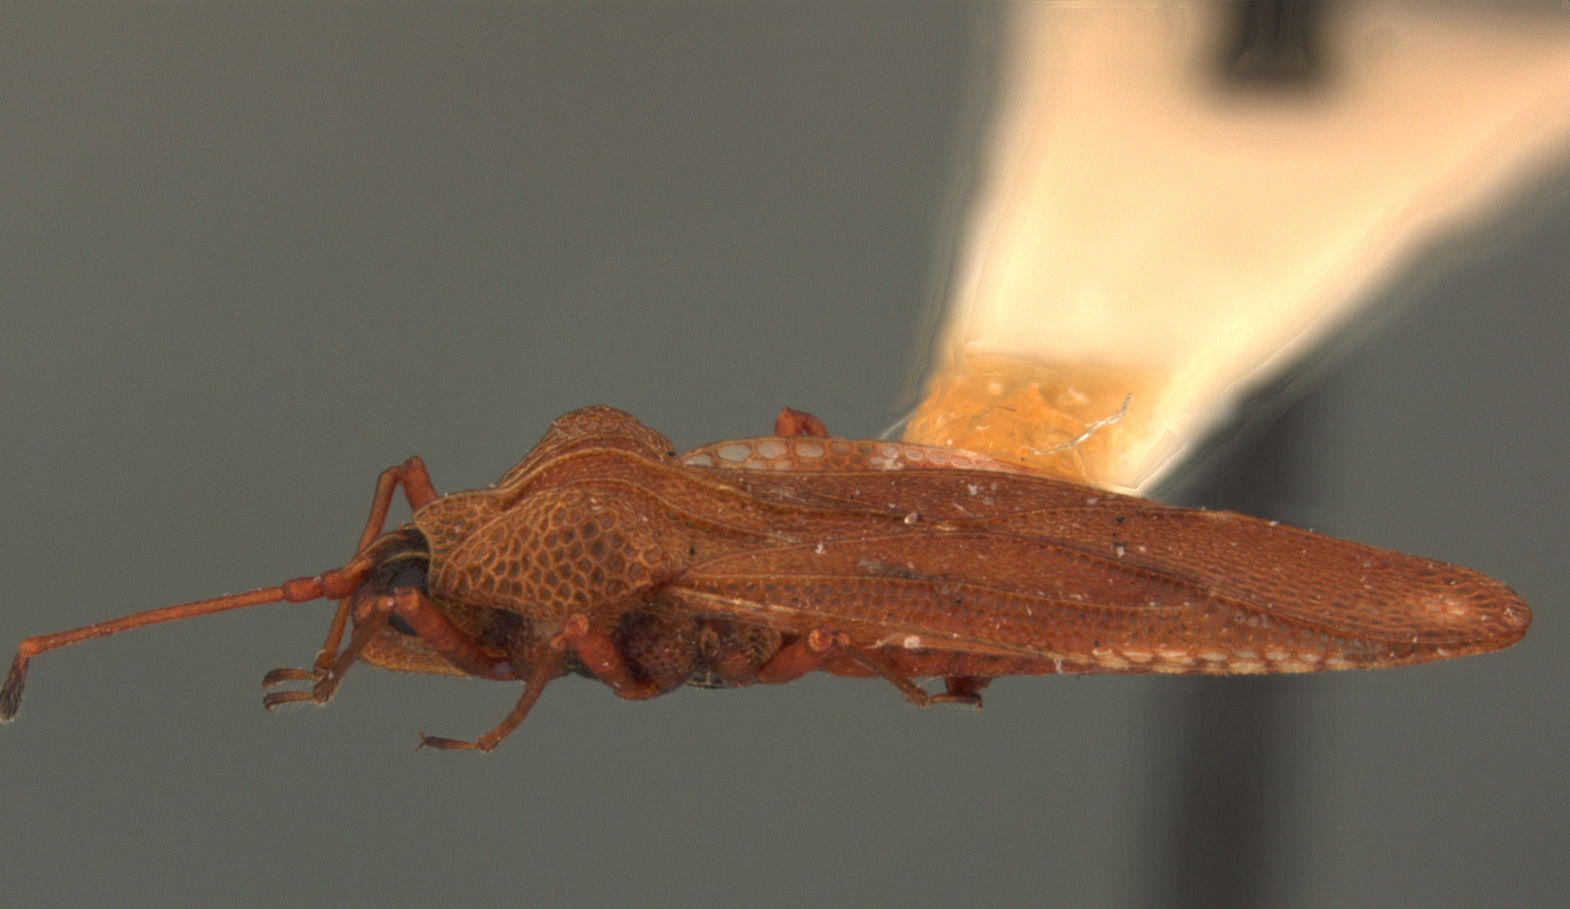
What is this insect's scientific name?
Physatocheila orientis
